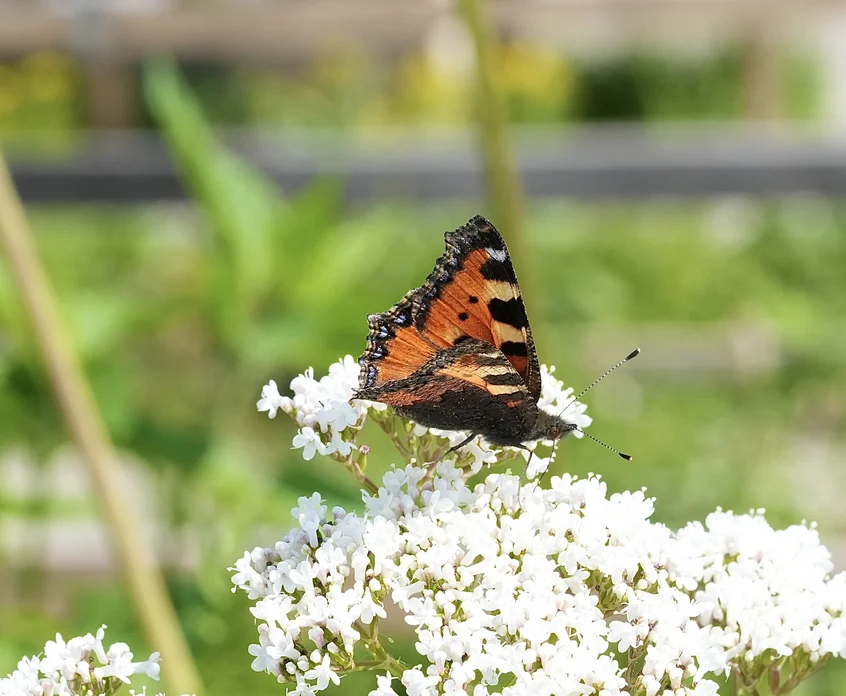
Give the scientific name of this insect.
Aglais urticae
